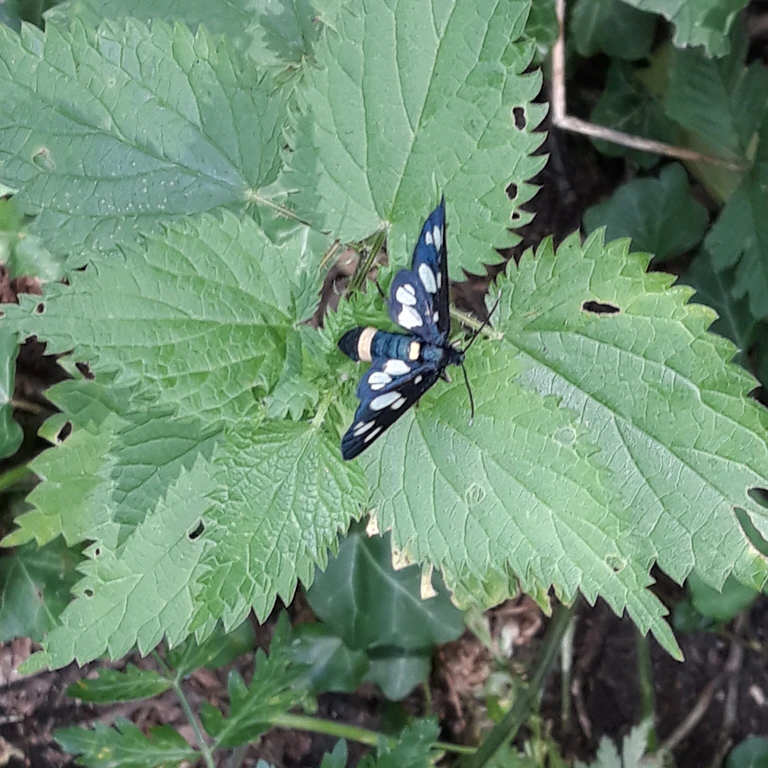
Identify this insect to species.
Amata phegea
